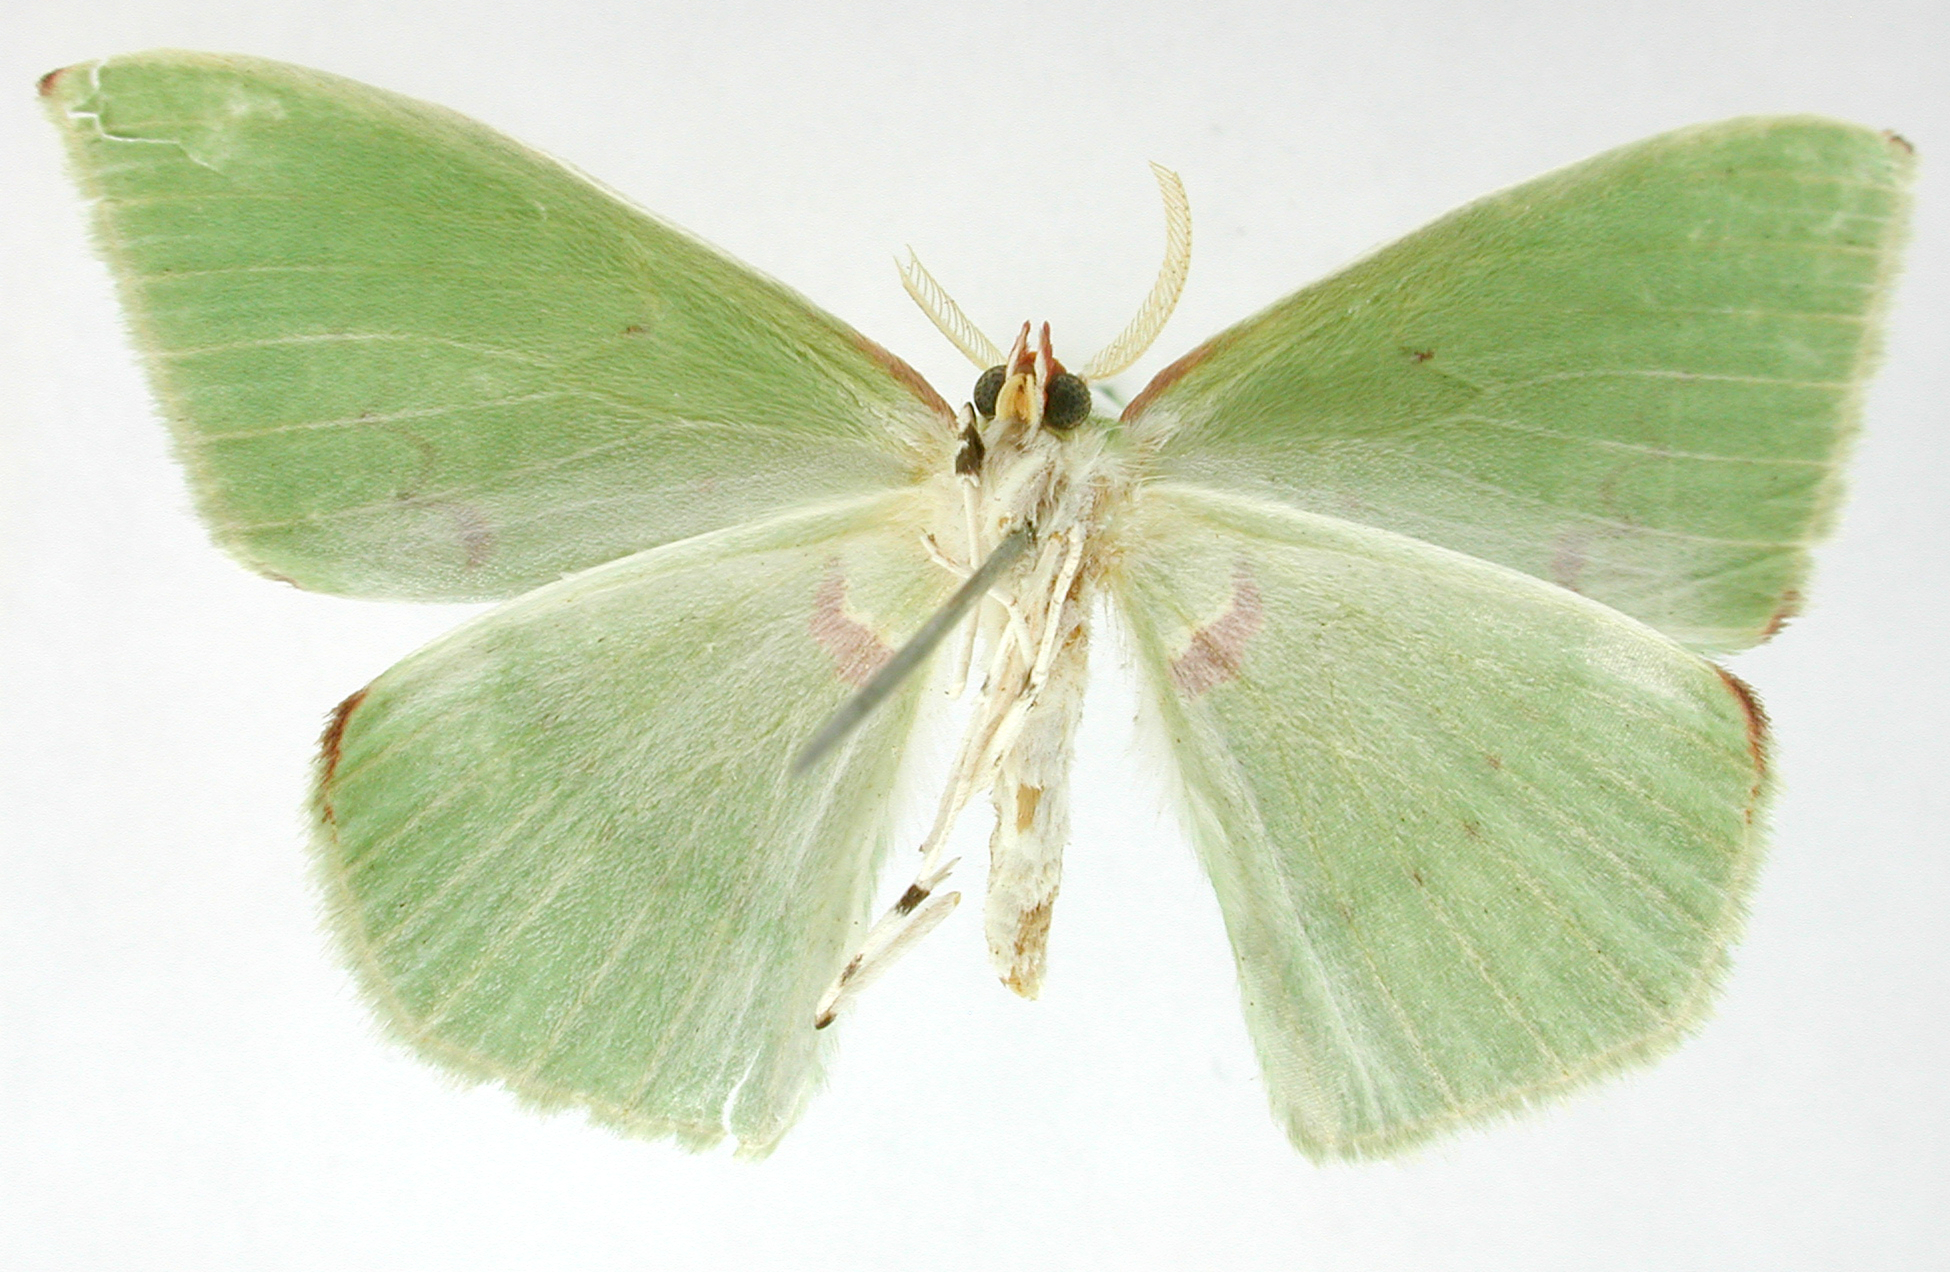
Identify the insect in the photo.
Rhodochlora roseipalpis
